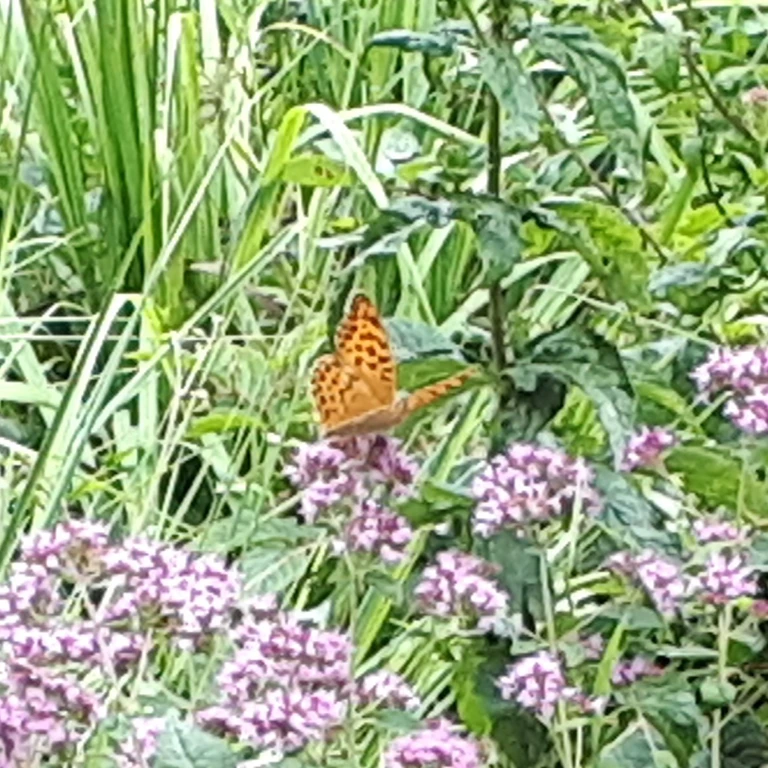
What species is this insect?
Argynnis paphia
